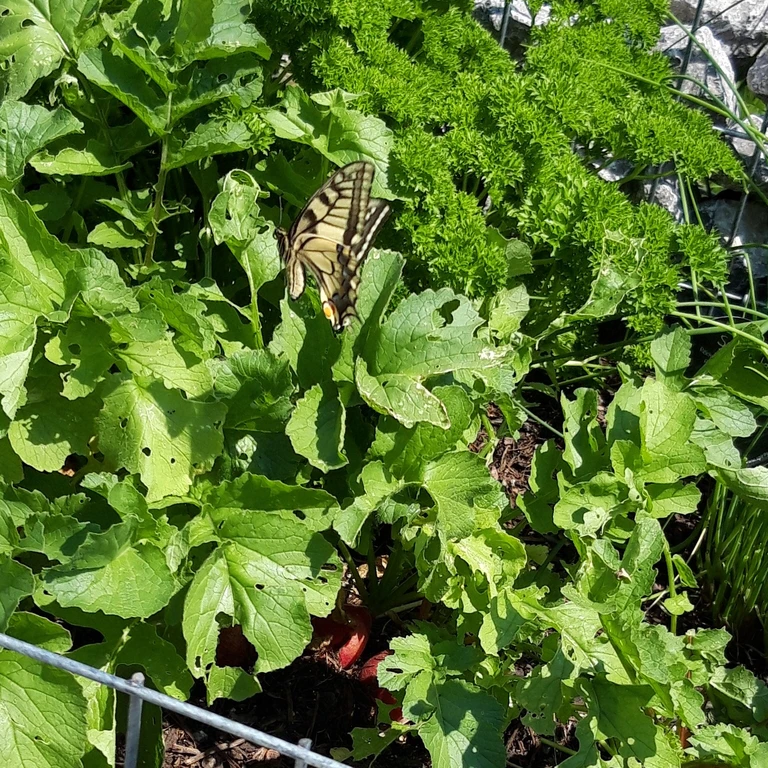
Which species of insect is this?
Papilio machaon
